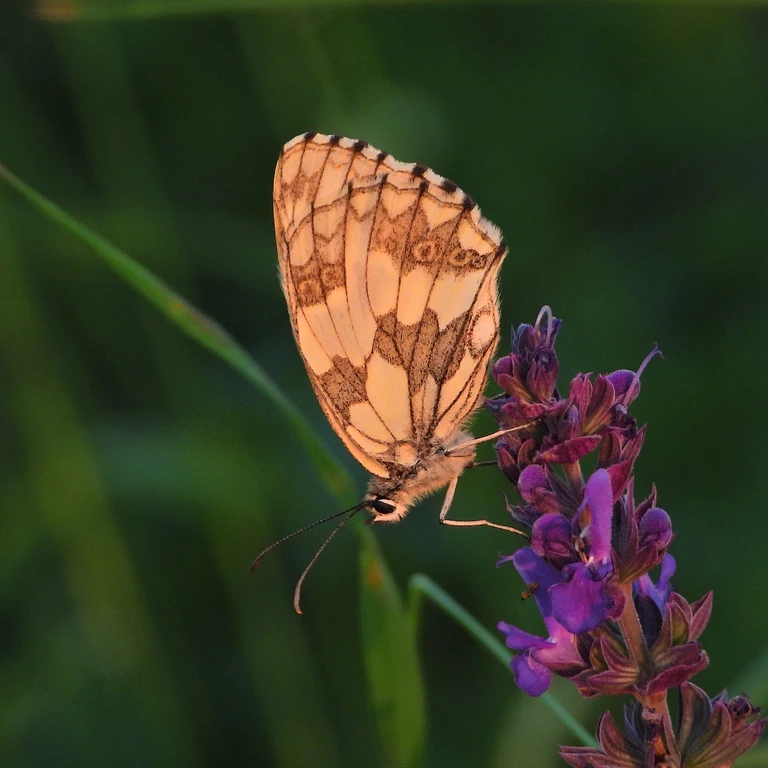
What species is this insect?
Melanargia galathea
